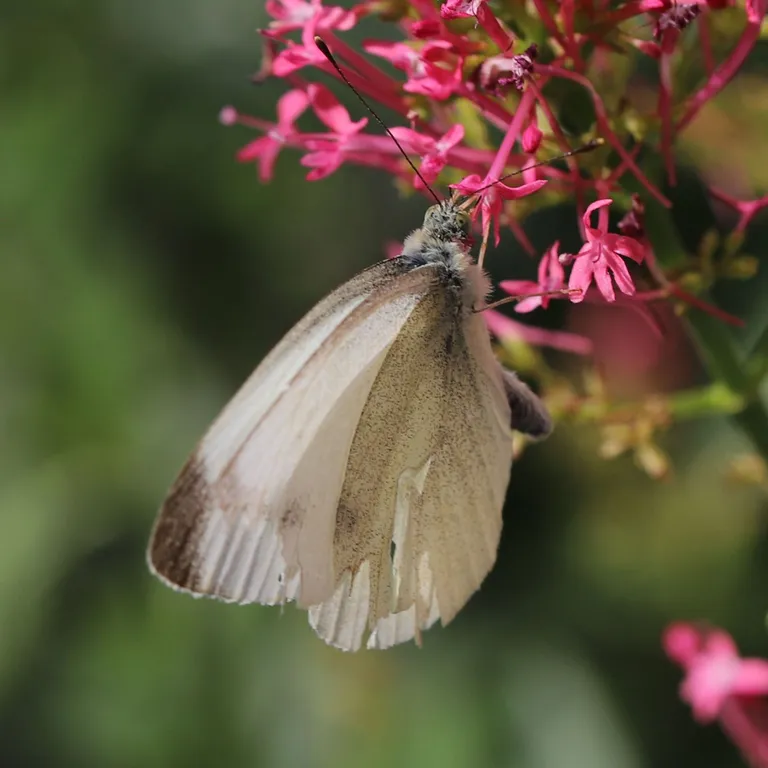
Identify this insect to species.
Pieris rapae
